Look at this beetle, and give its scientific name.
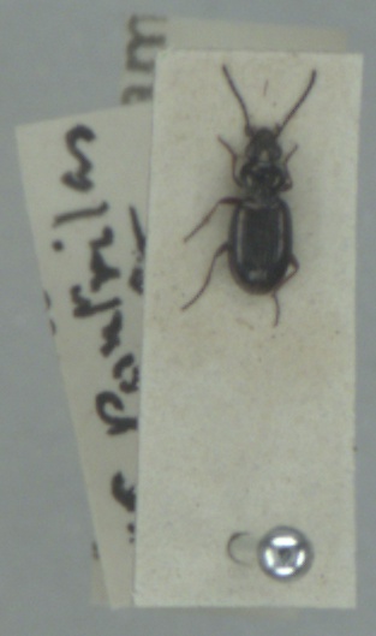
Bembidion lampros
